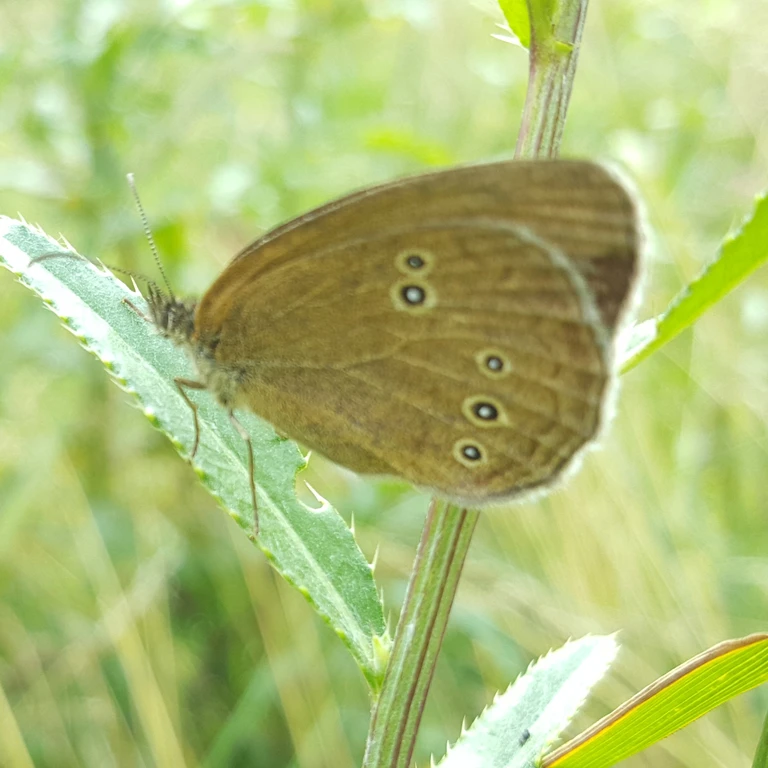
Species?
Aphantopus hyperantus
